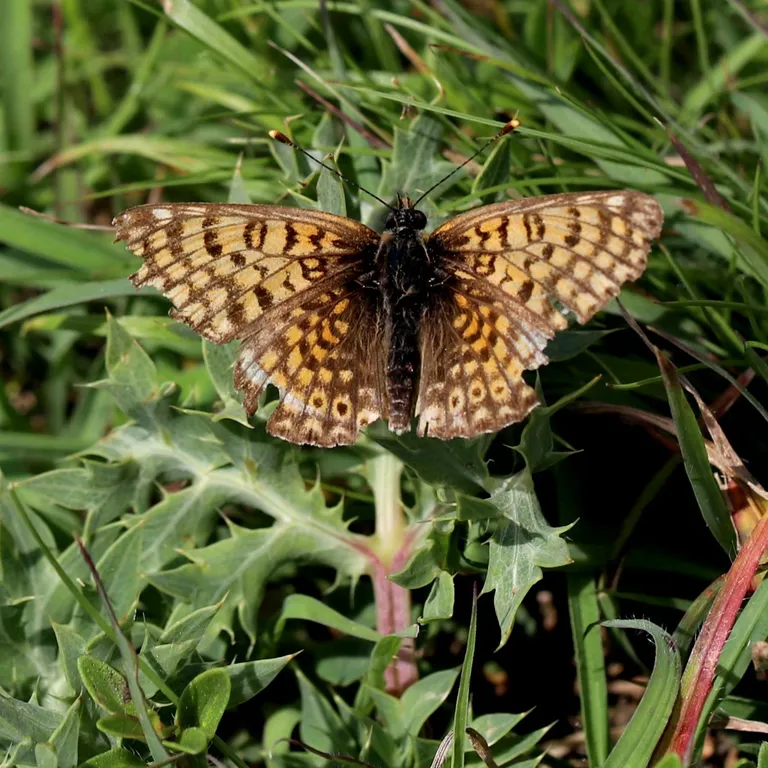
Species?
Melitaea cinxia
